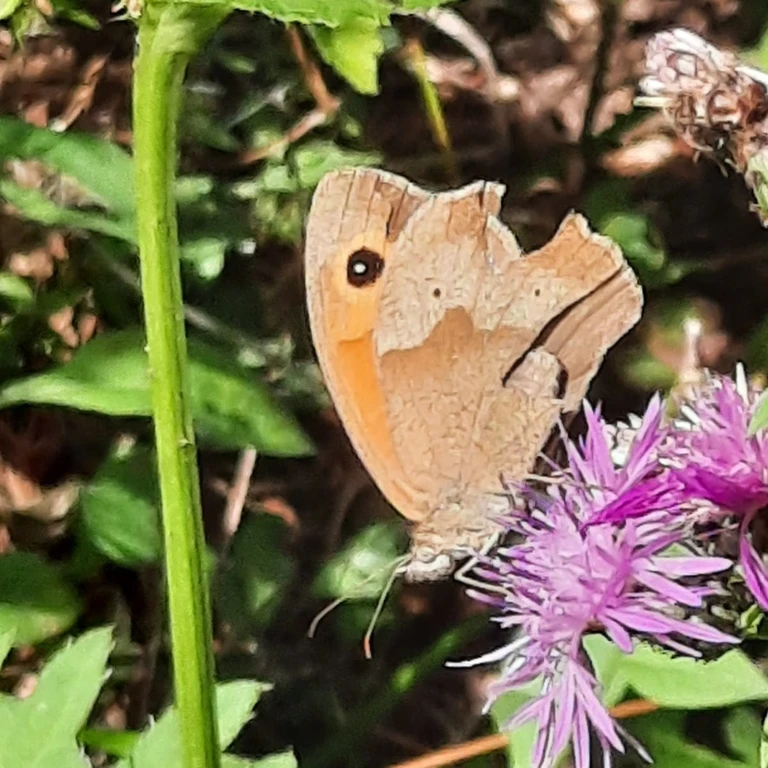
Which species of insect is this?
Maniola jurtina
